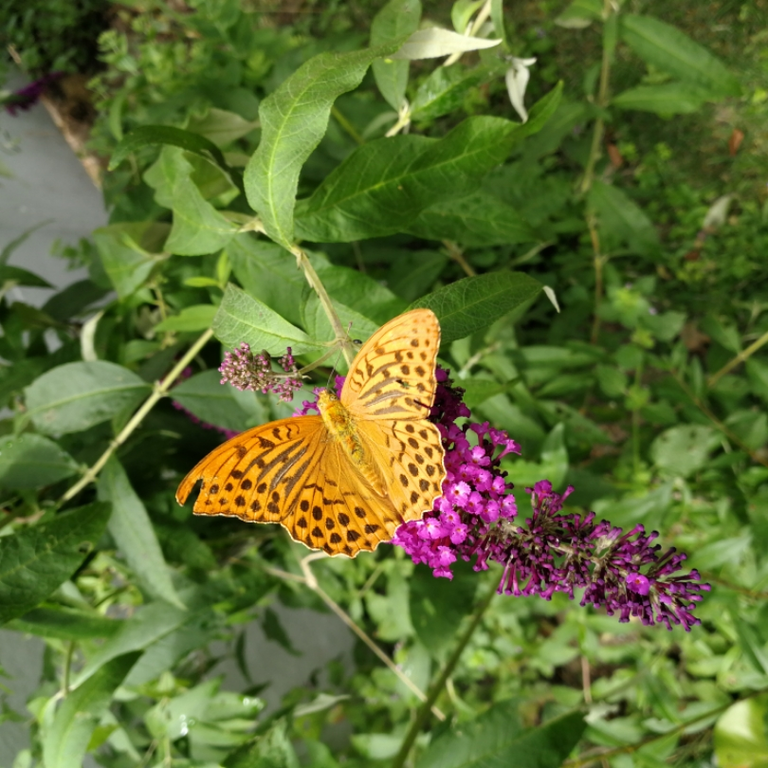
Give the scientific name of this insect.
Argynnis paphia
